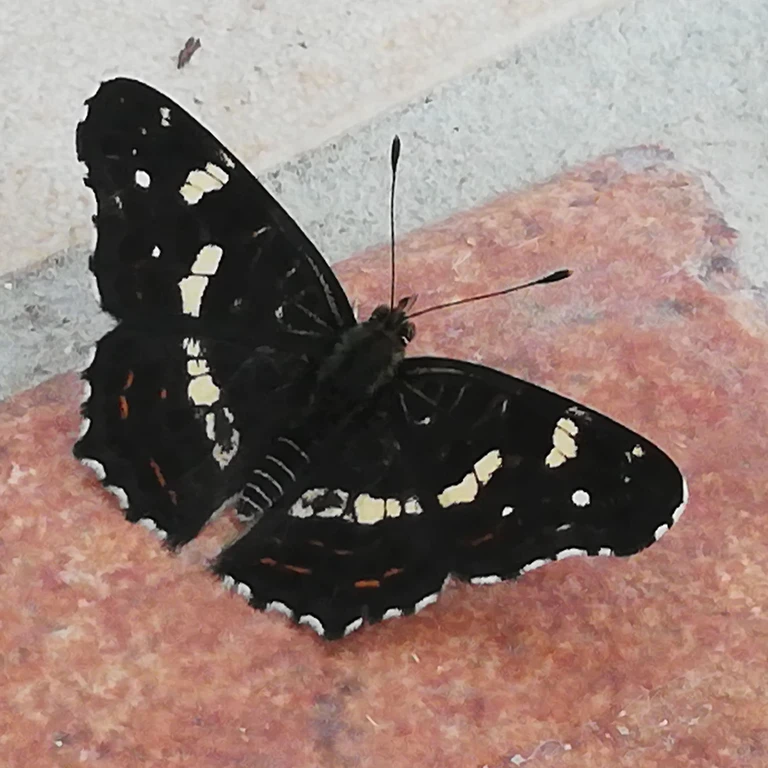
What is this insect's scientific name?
Araschnia levana
